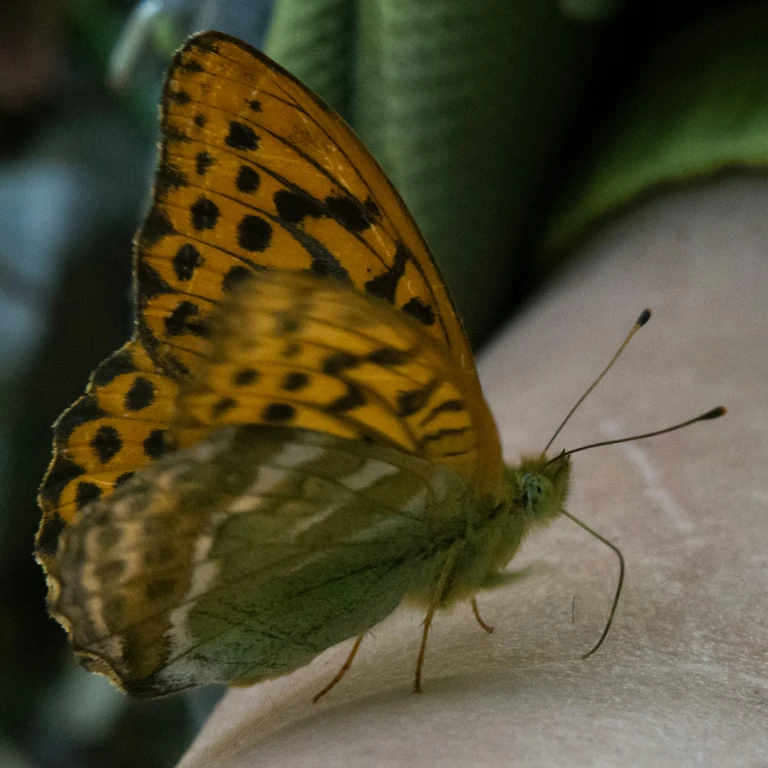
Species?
Argynnis paphia
